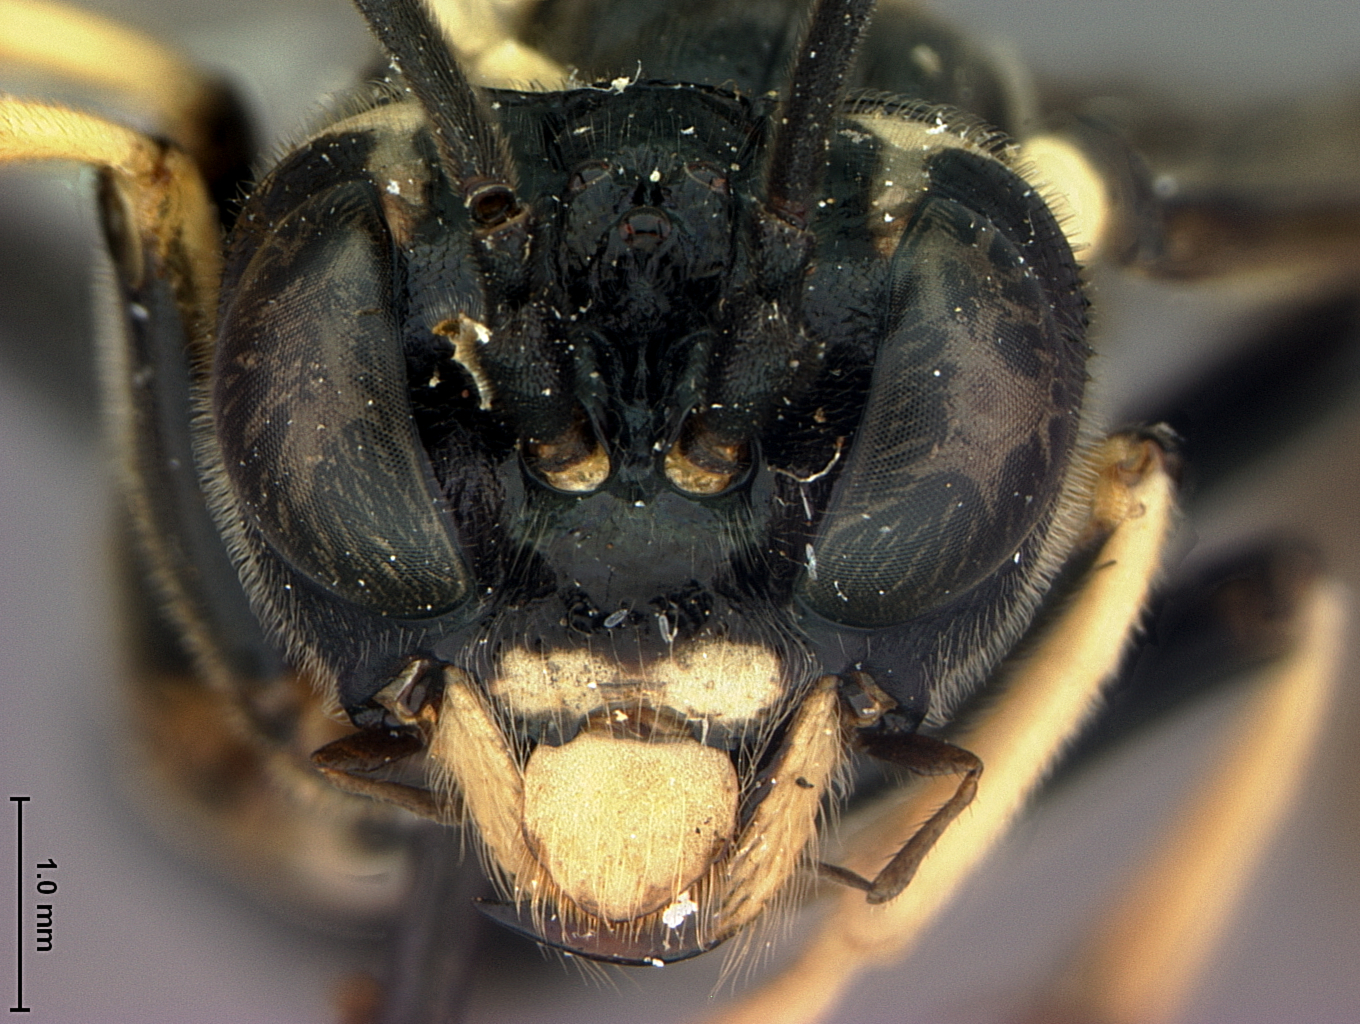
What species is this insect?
Tenthredella cockerelli
